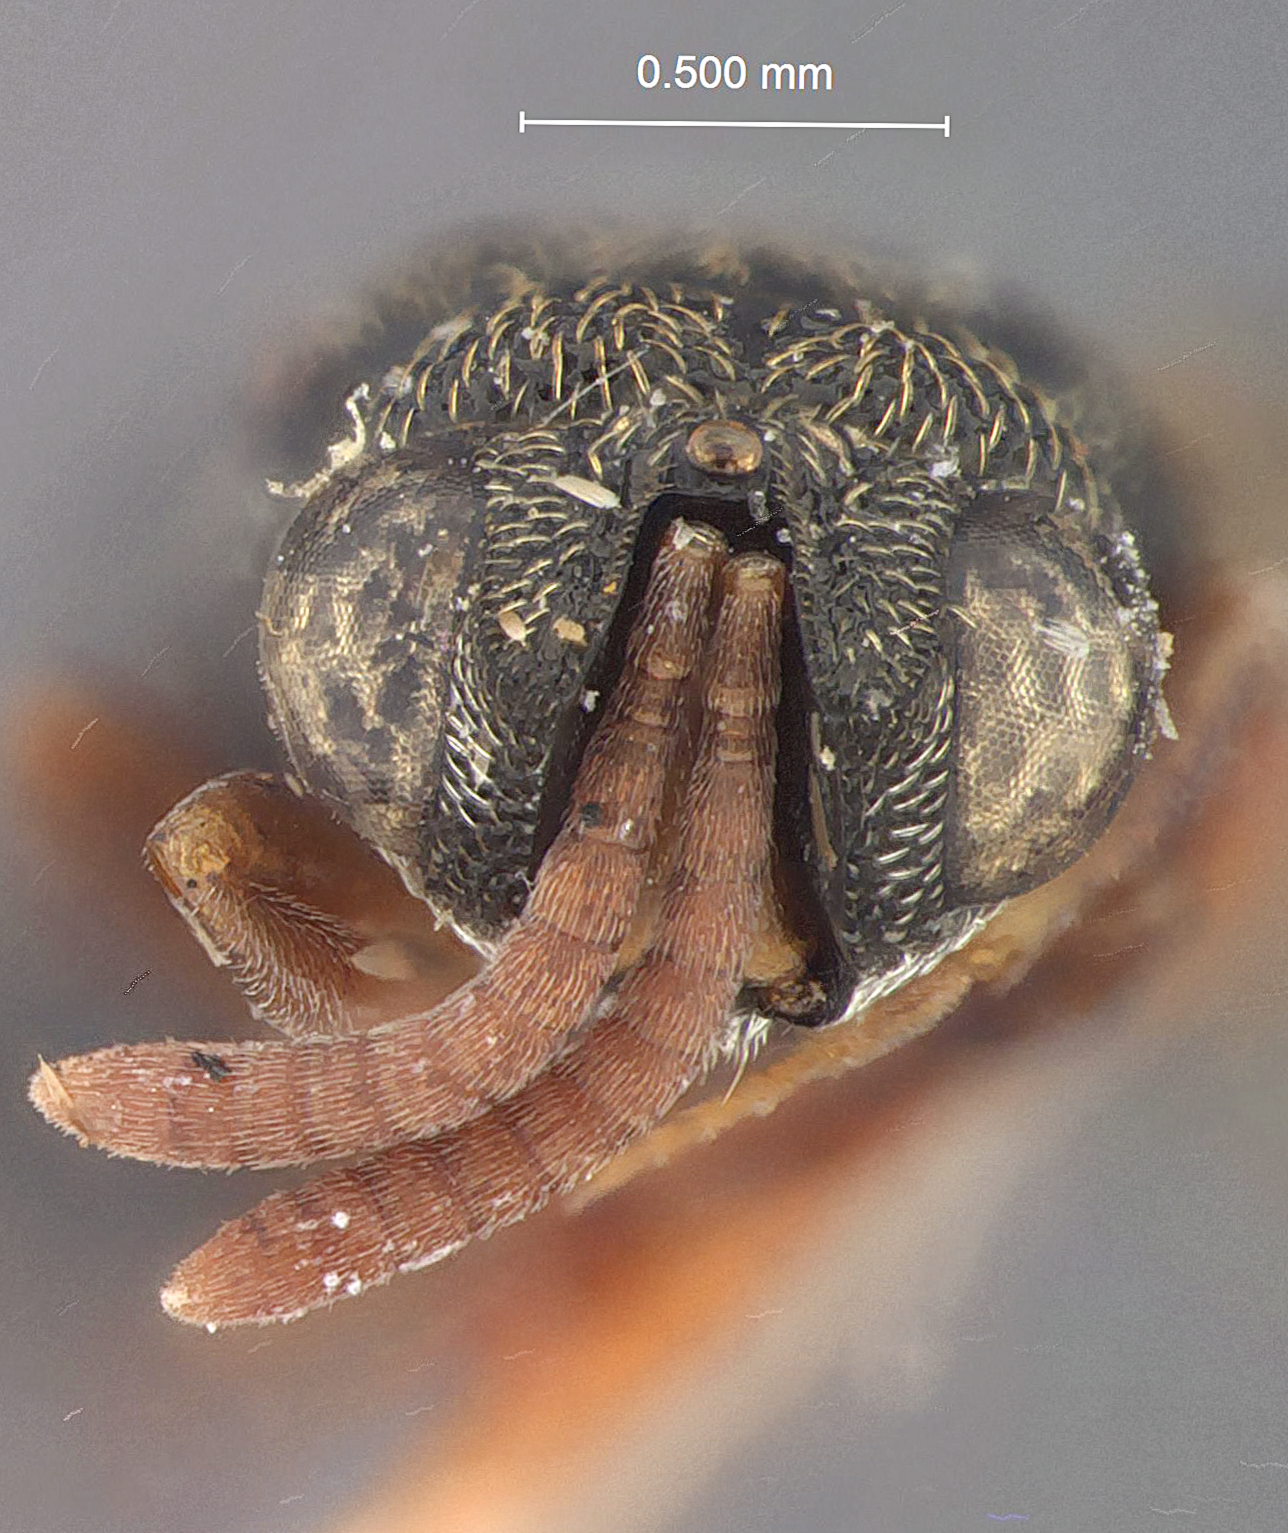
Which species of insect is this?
Dirhinus pusillus
